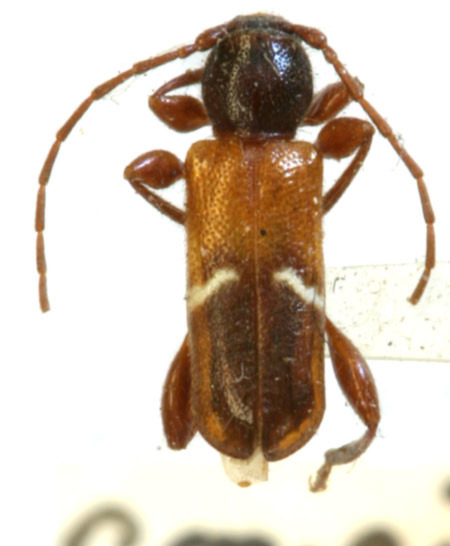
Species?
Phymatodes vulneratus (also Phymatodes concinnus)
